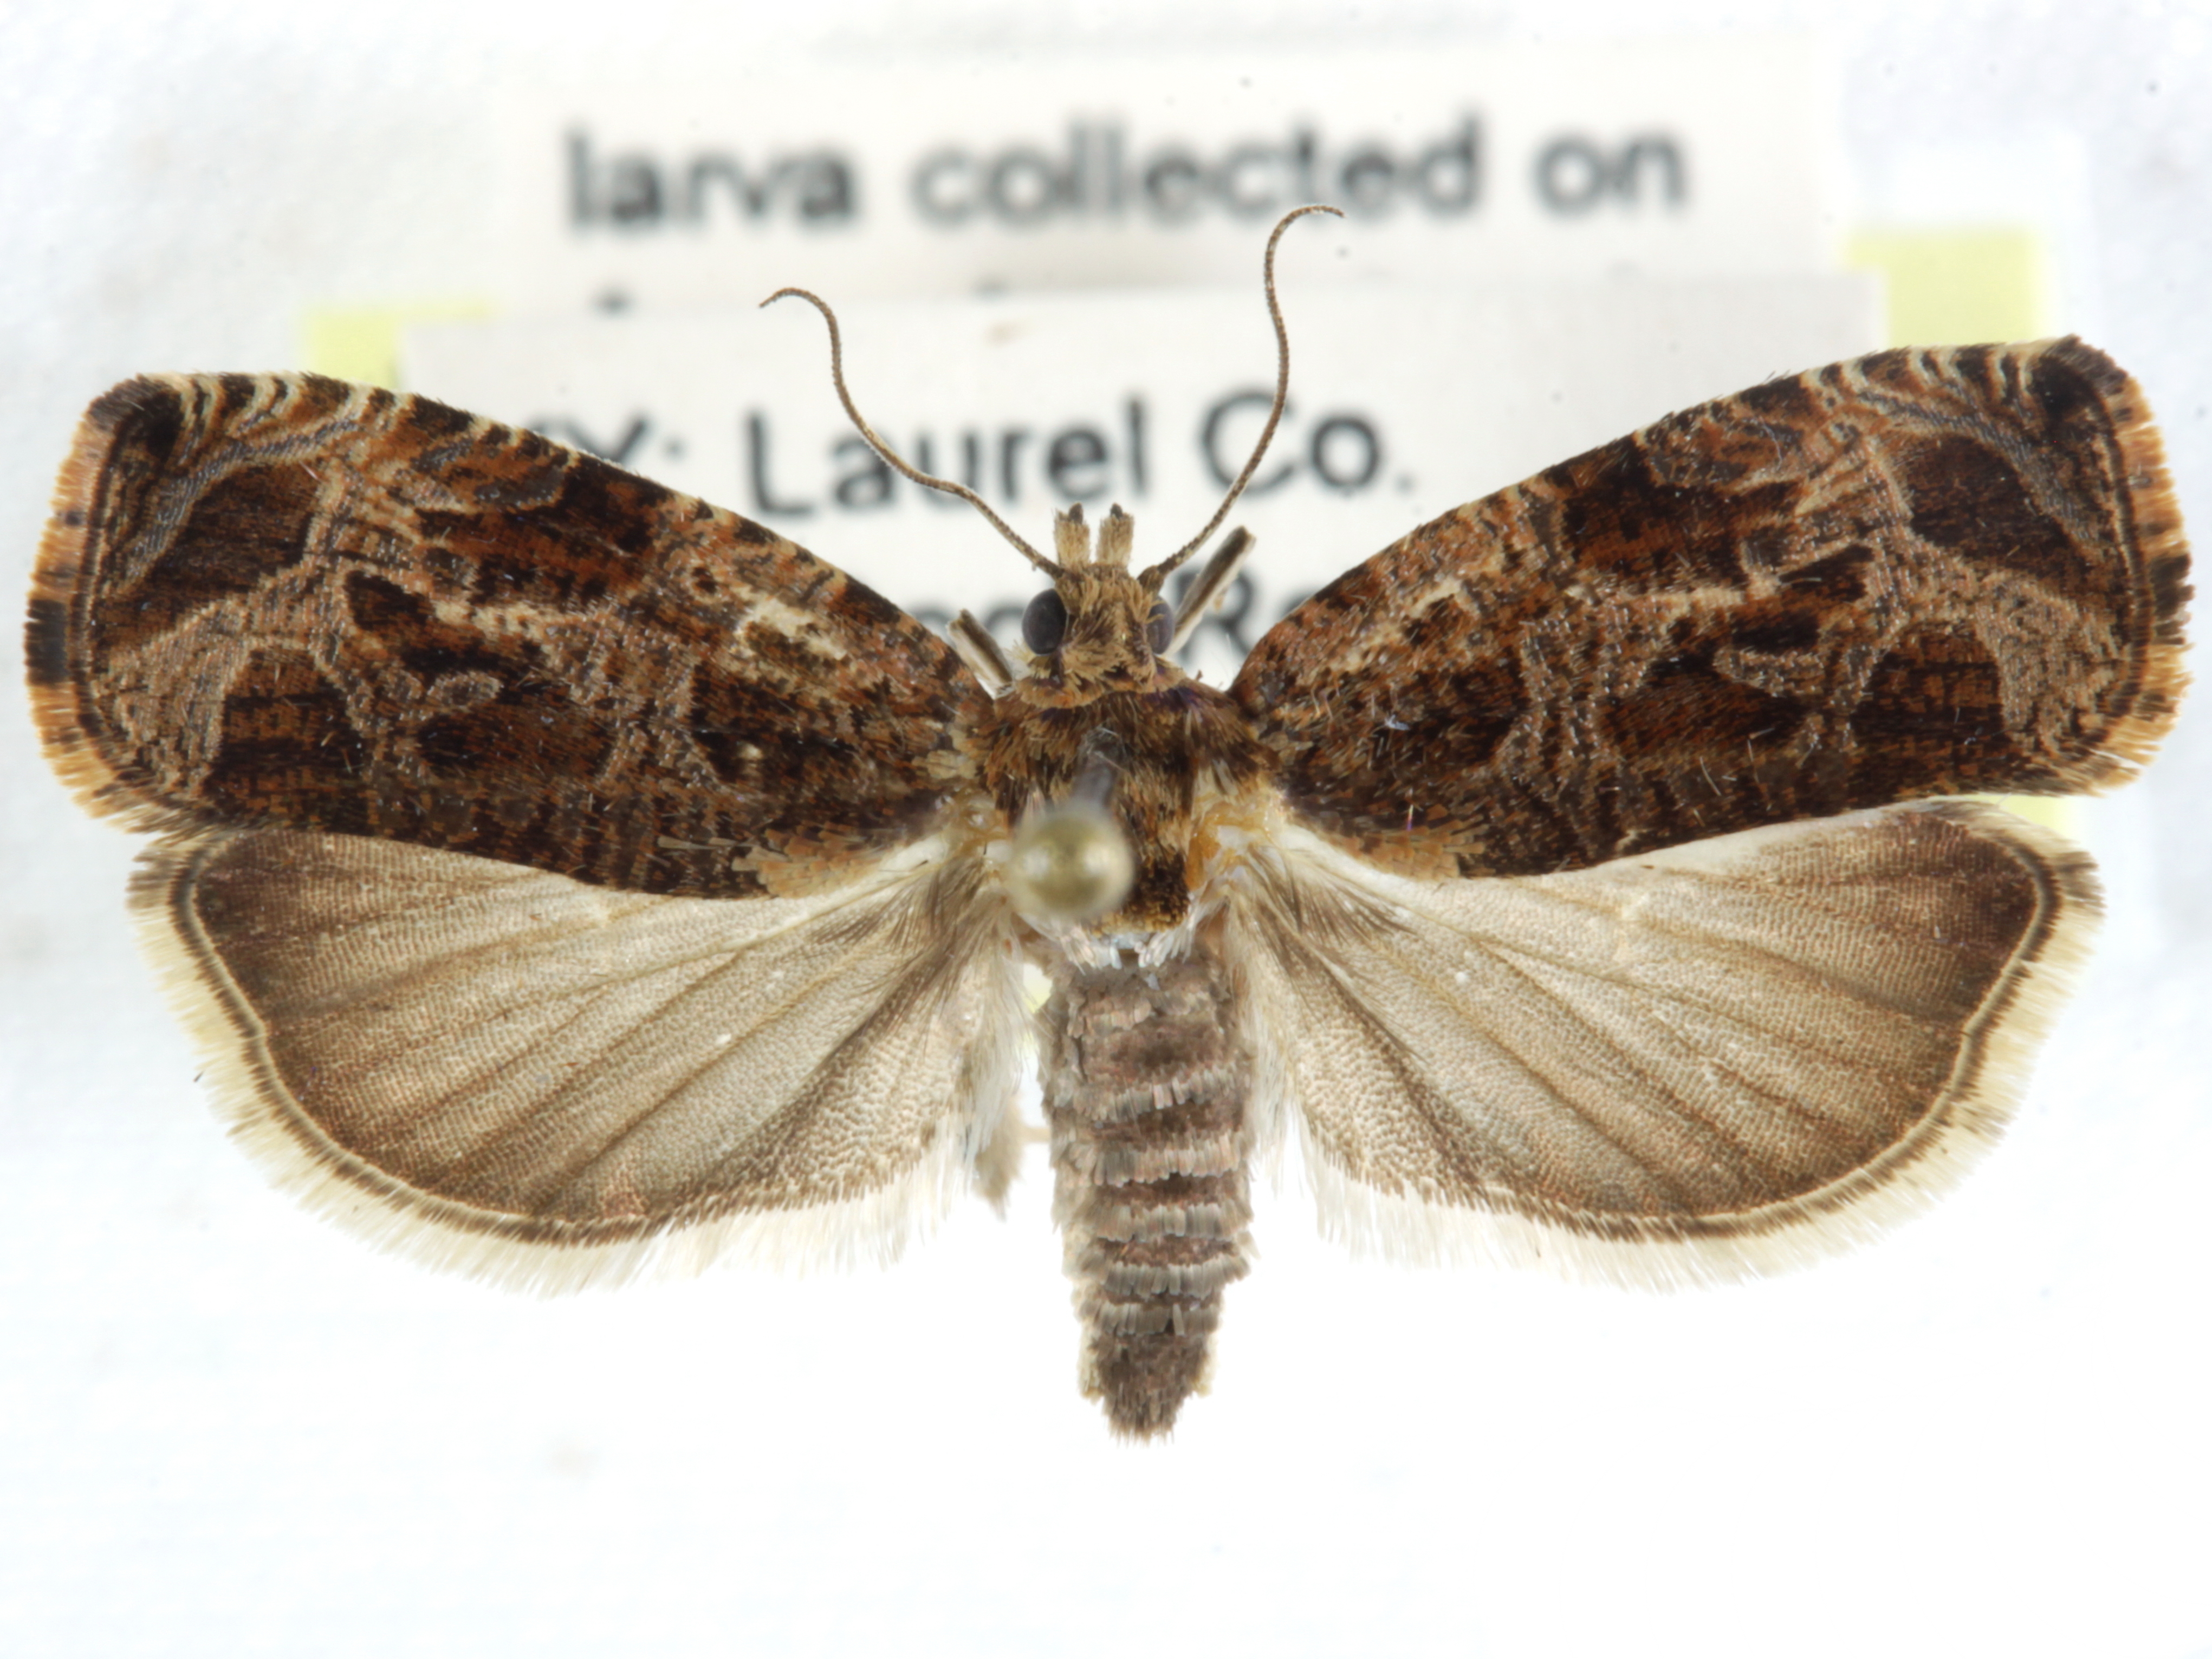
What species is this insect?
Olethreutes appalachiana
